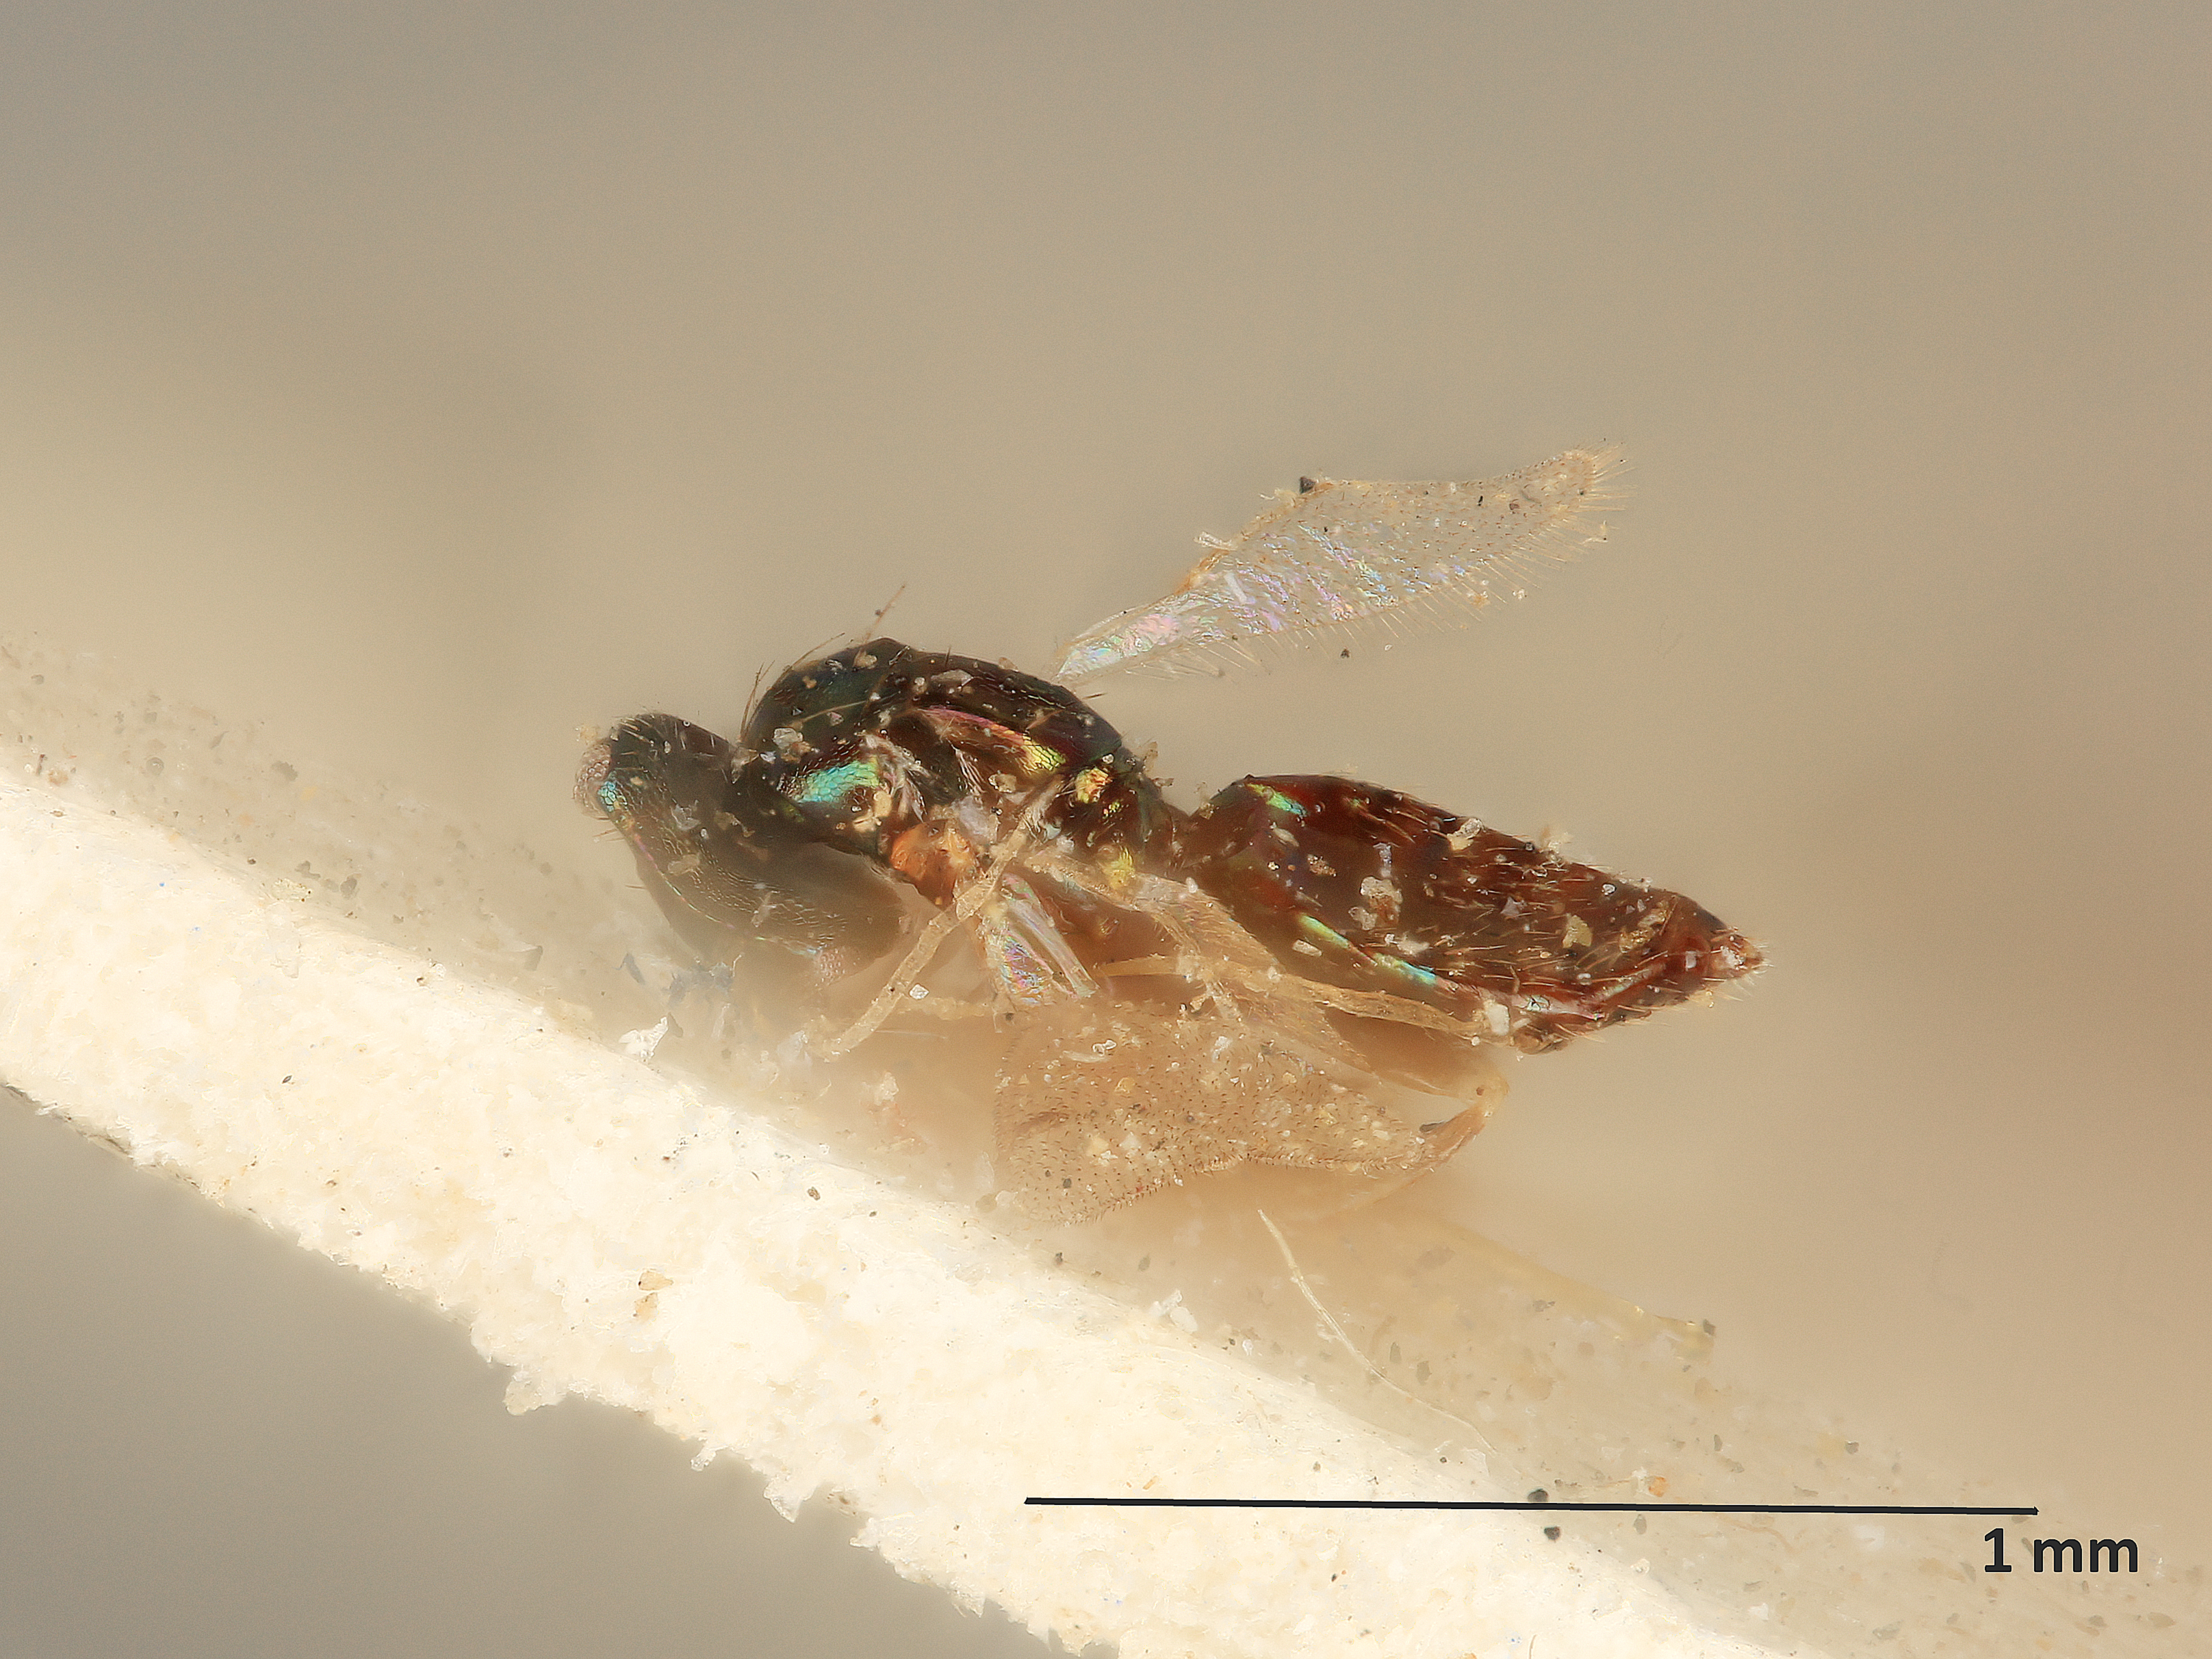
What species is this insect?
Omphale achrysocharoides
